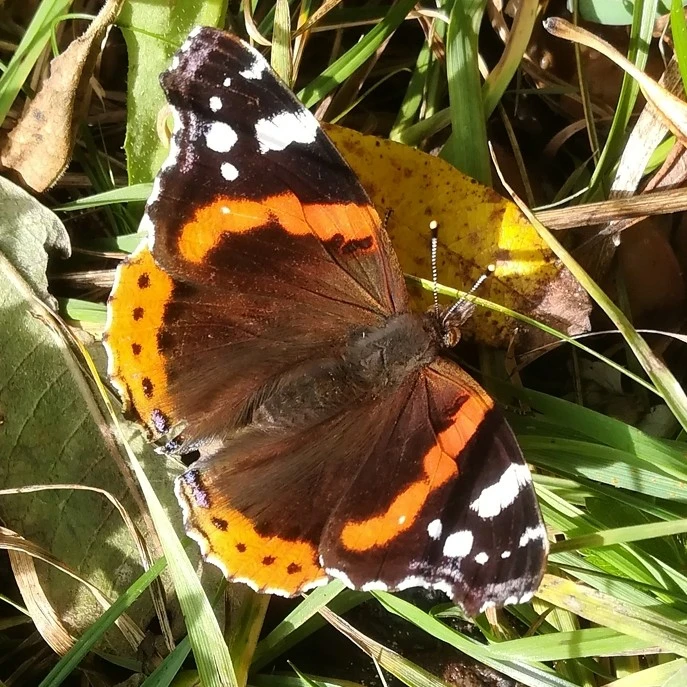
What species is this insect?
Vanessa atalanta
